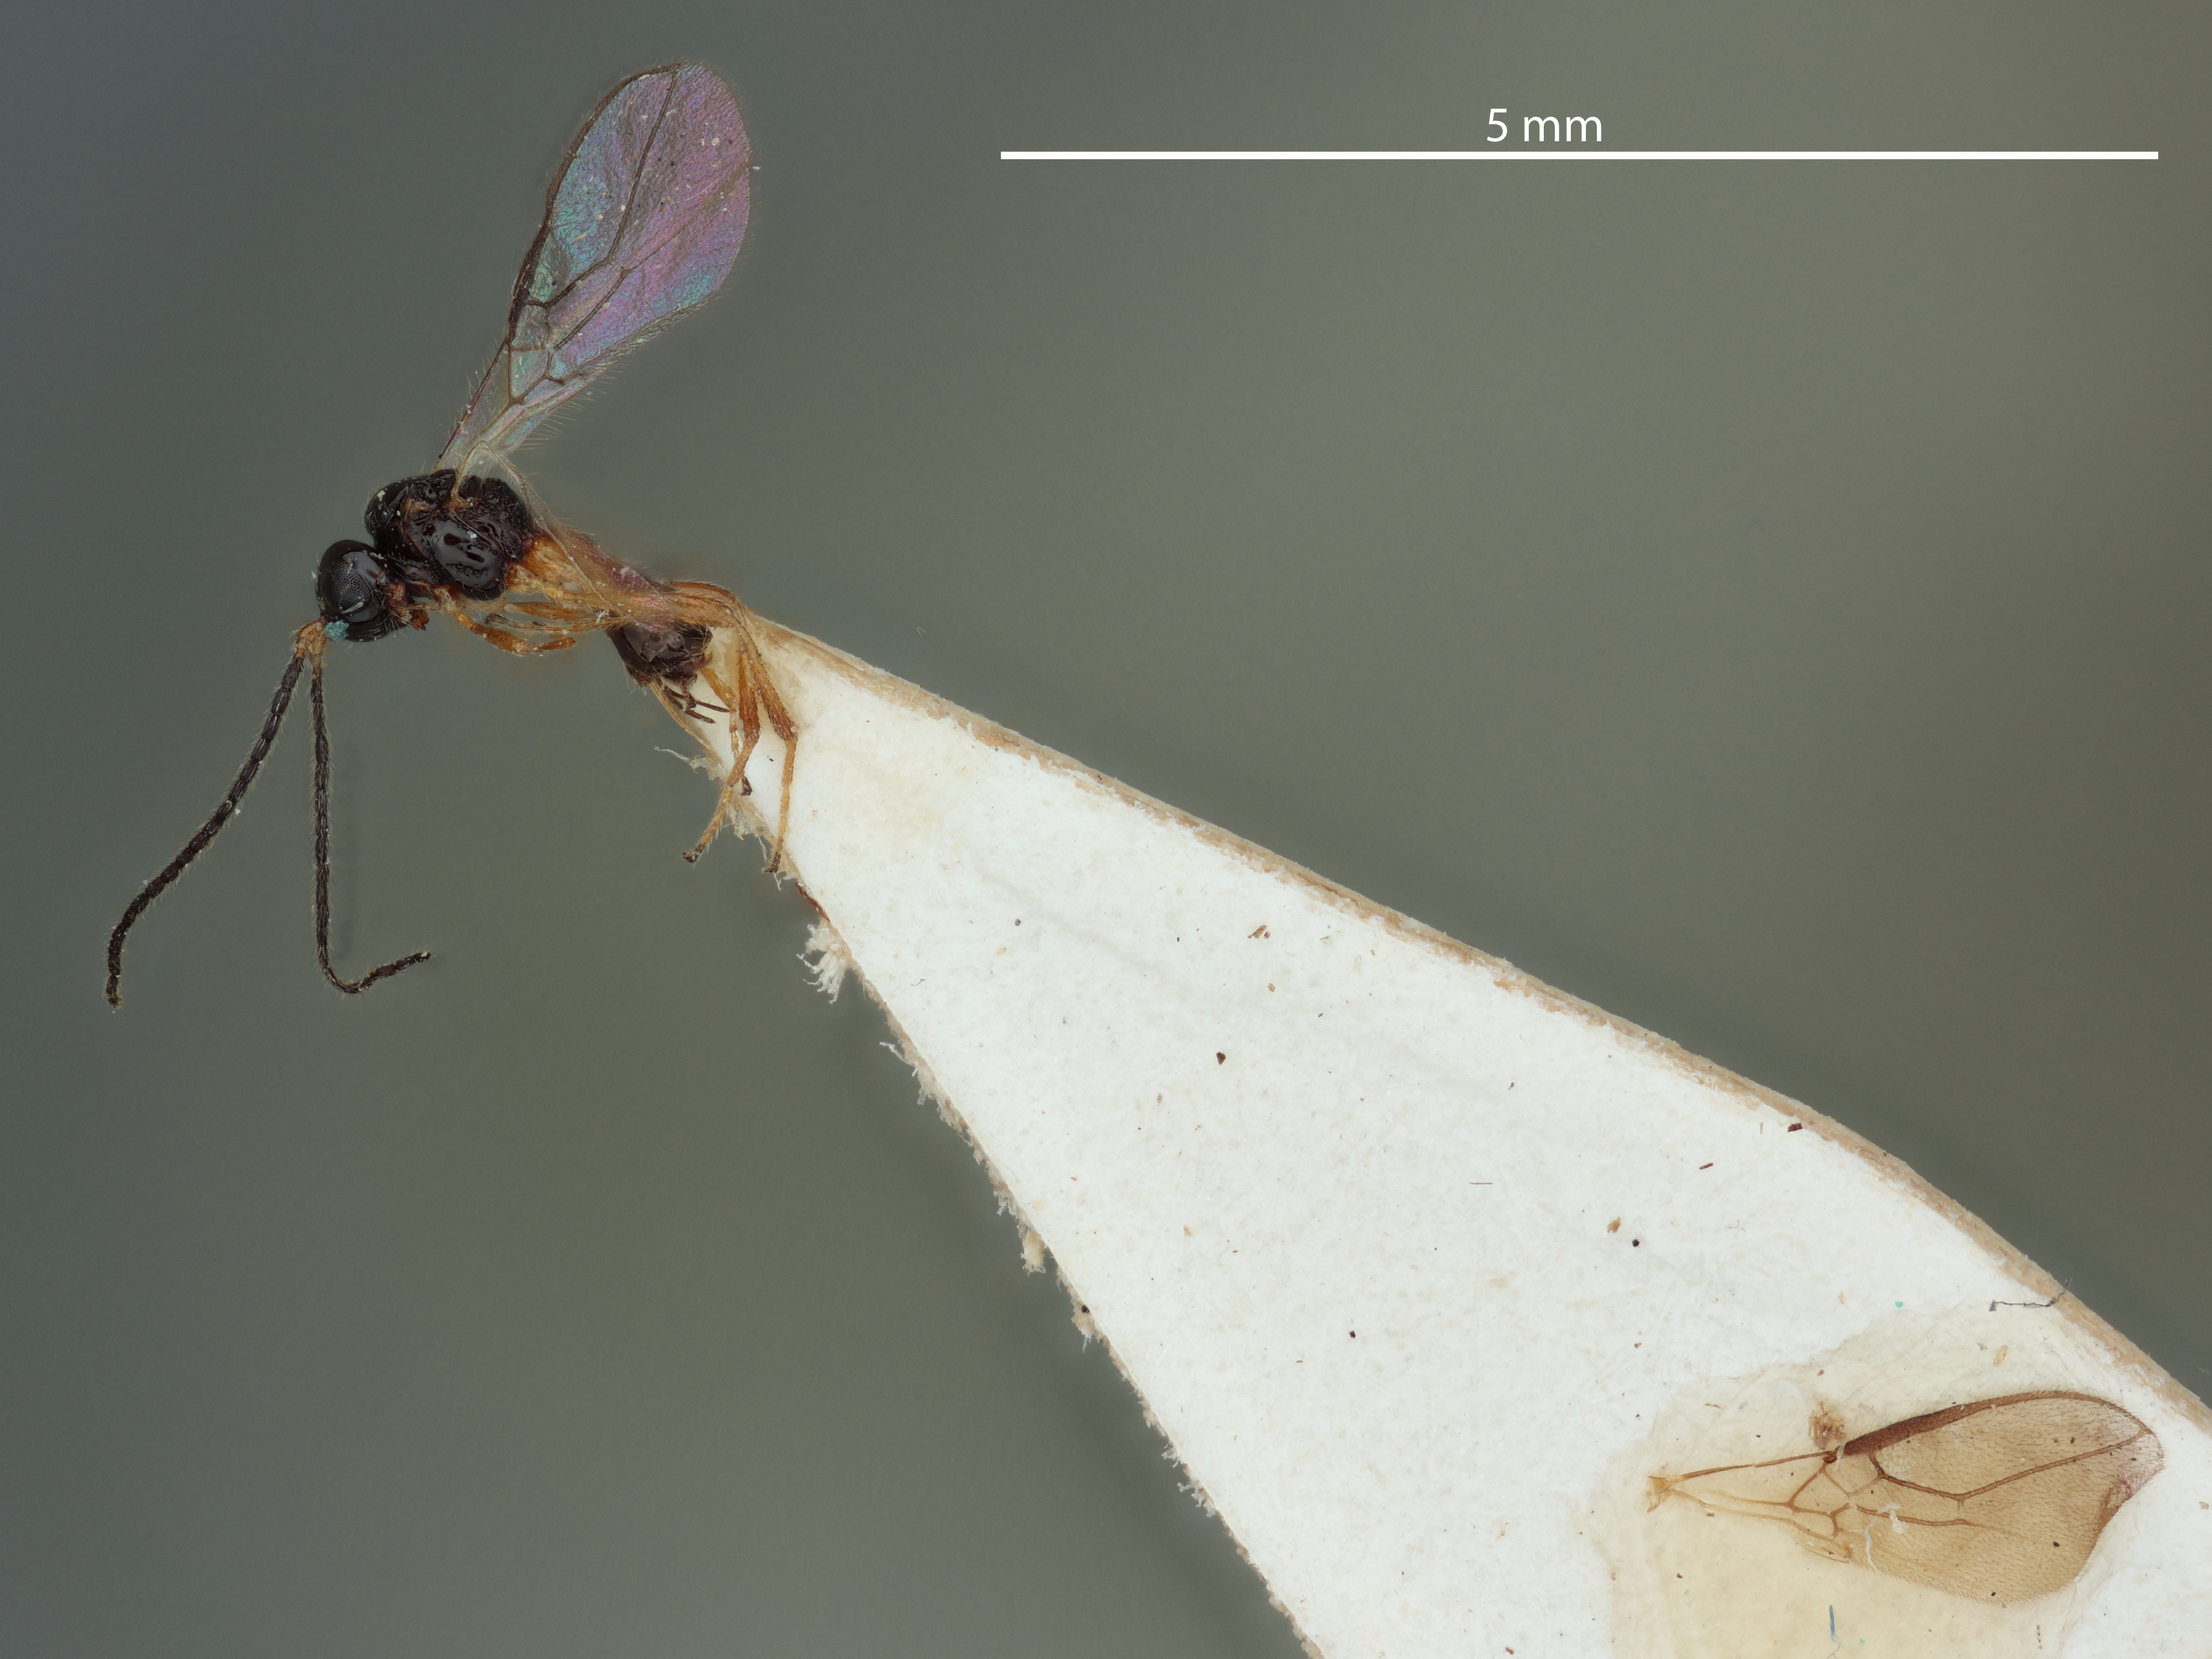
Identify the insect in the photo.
Aspilota terryvillensis
